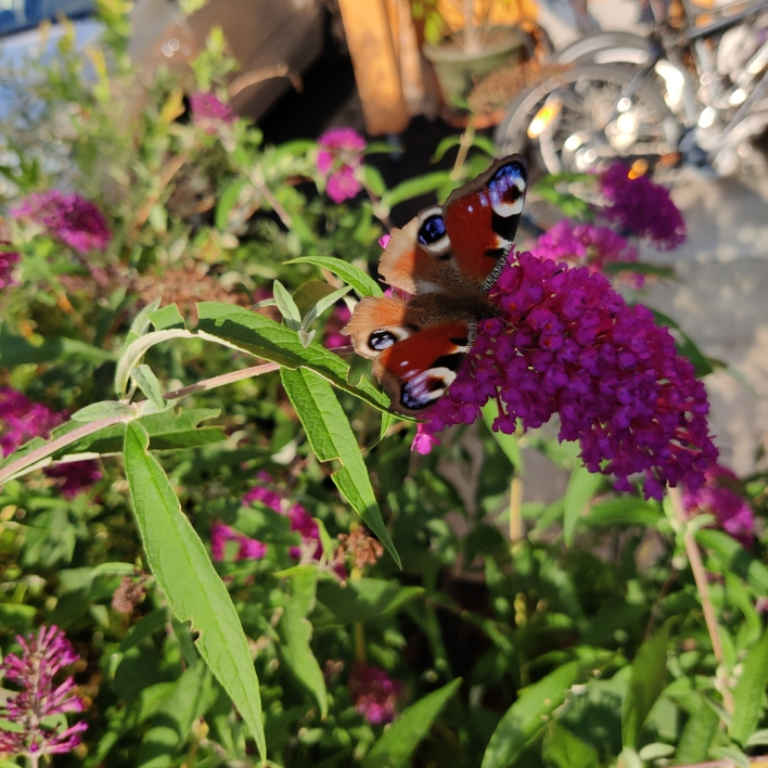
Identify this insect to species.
Aglais io
